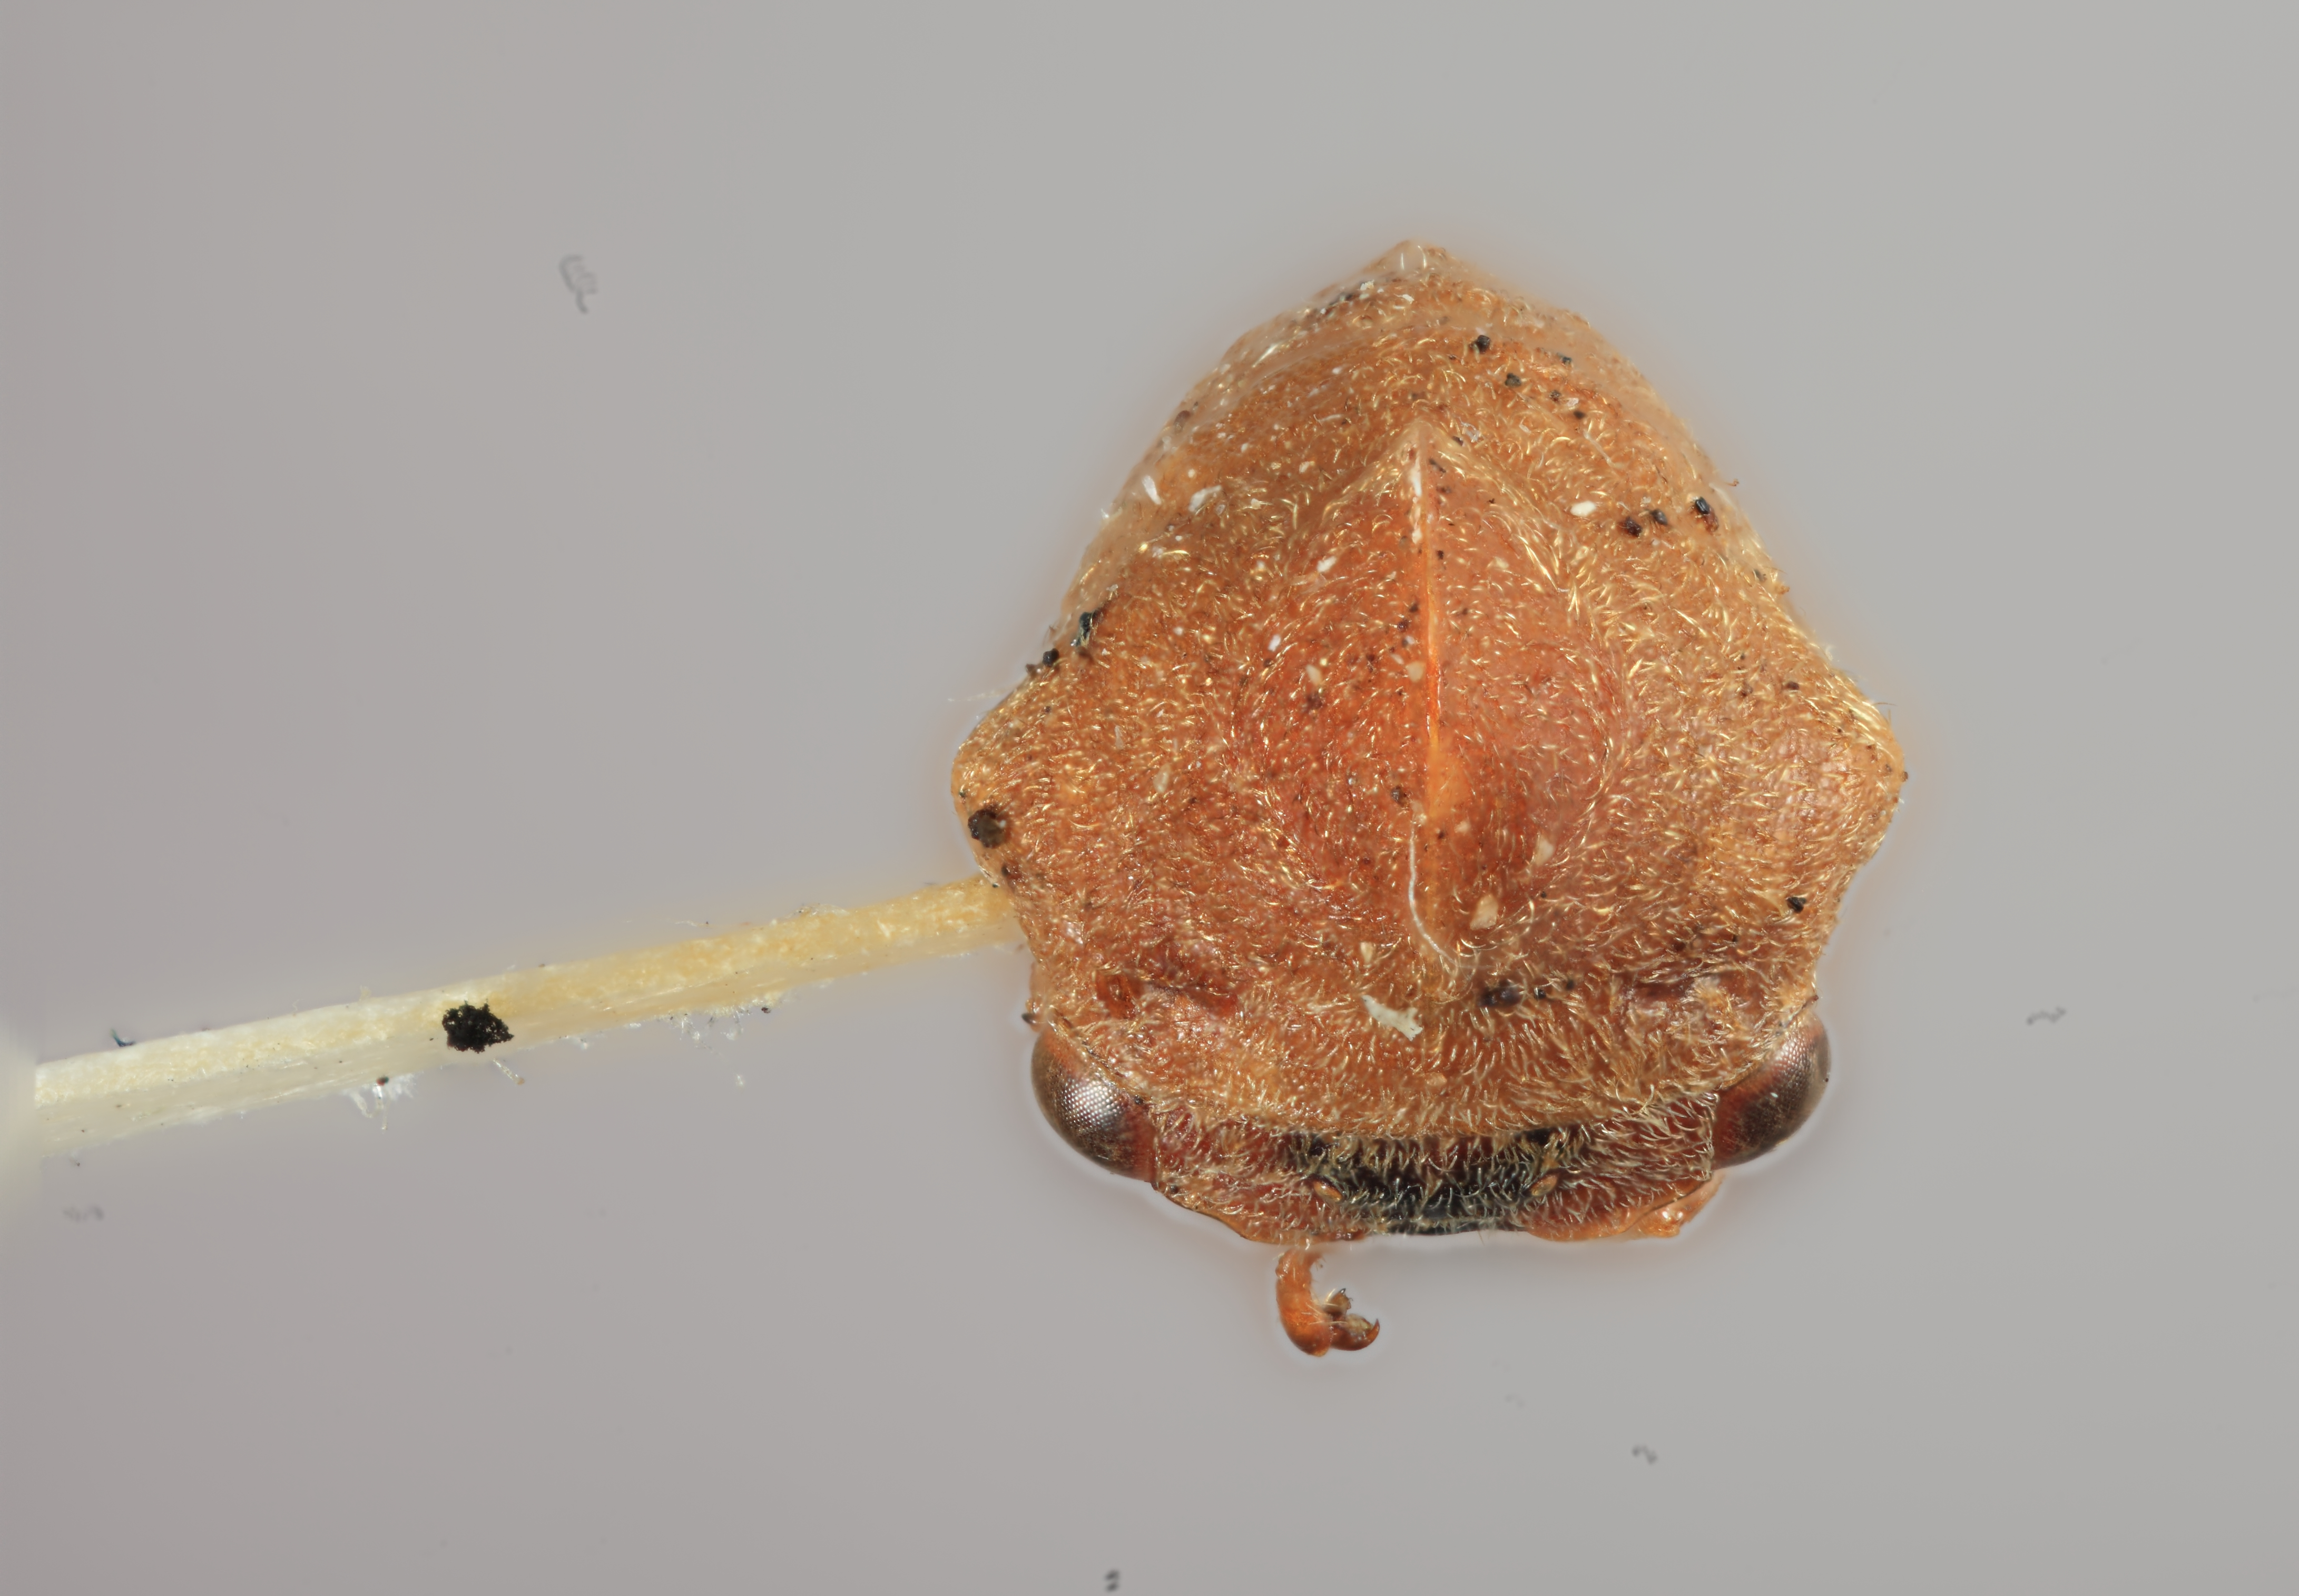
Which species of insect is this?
Guayaquila obesa
